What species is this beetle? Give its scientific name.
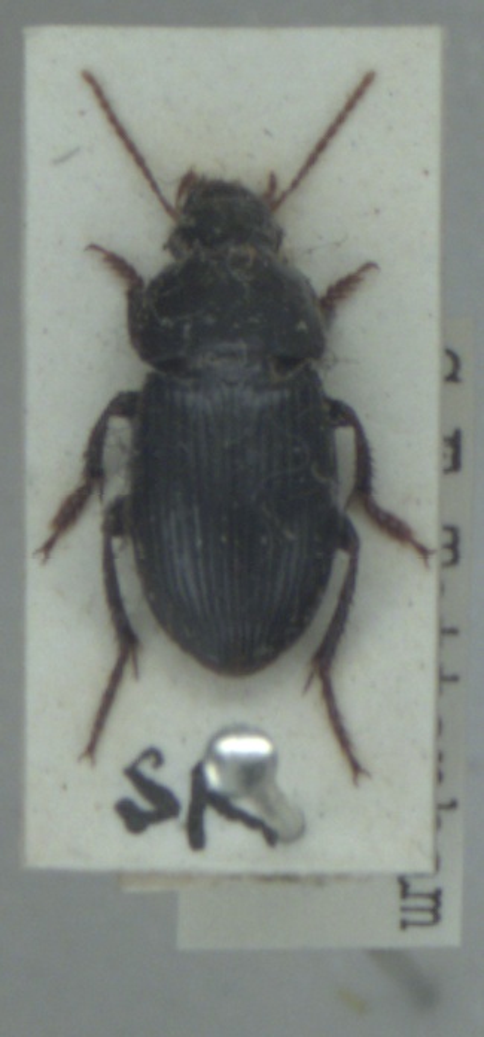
Harpalus tardus
